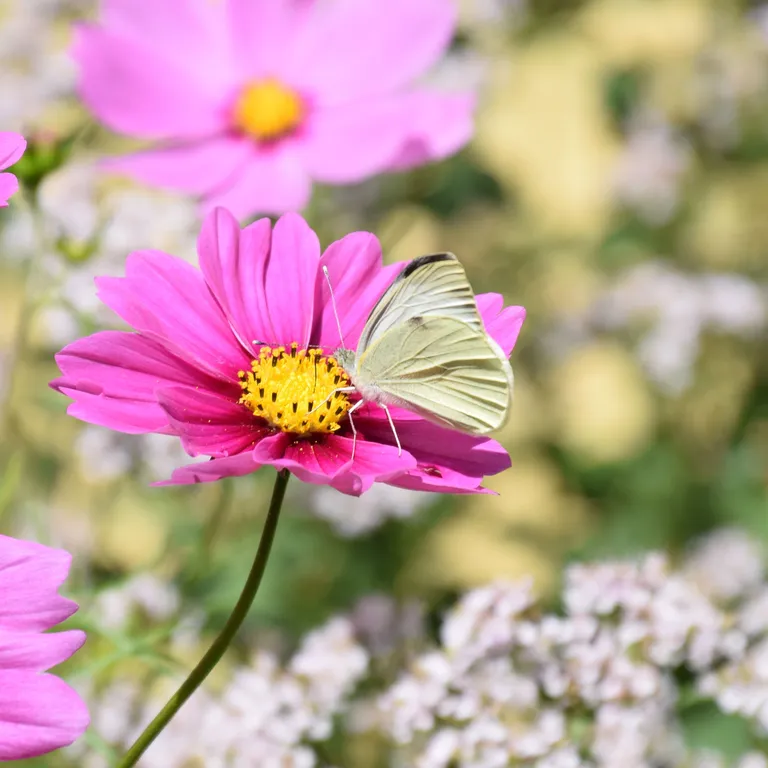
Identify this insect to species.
Pieris brassicae
